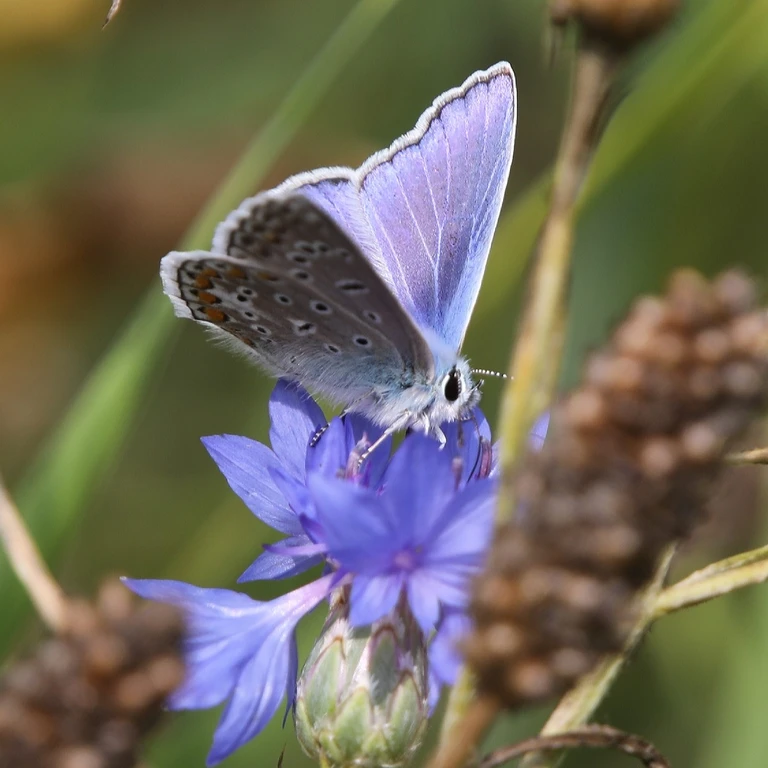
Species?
Polyommatus icarus
